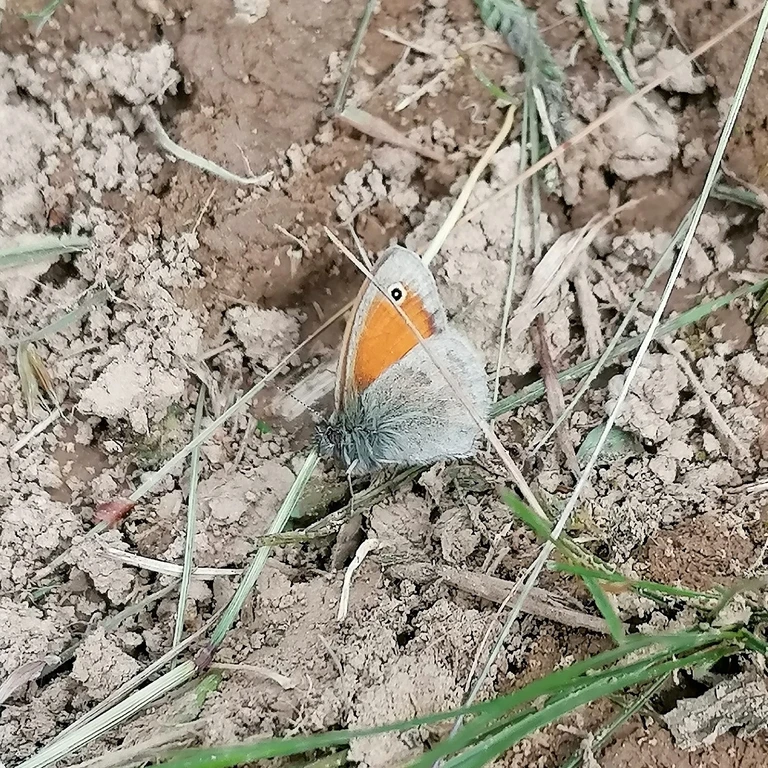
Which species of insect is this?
Coenonympha pamphilus
